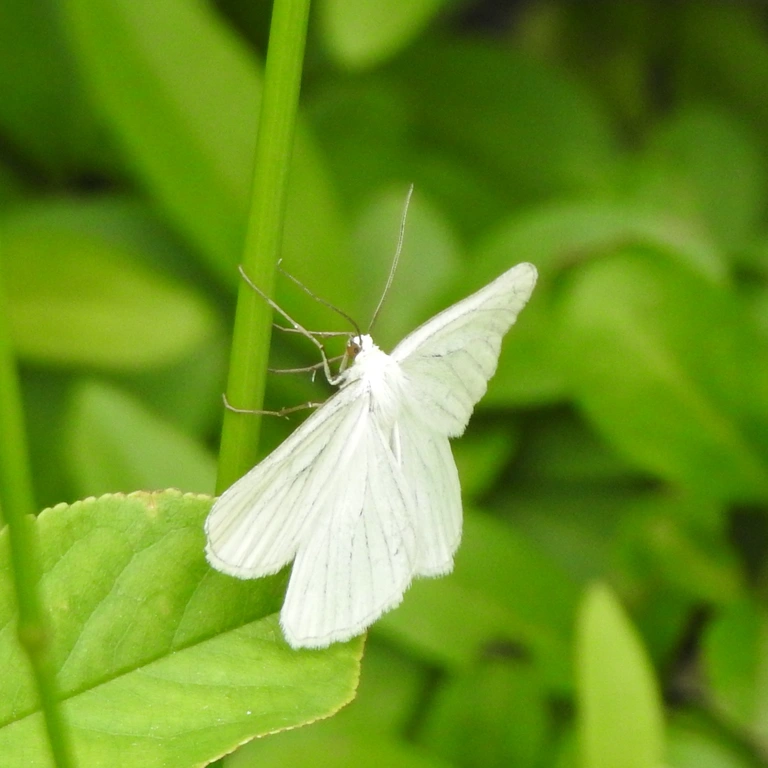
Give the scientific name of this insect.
Siona lineata
